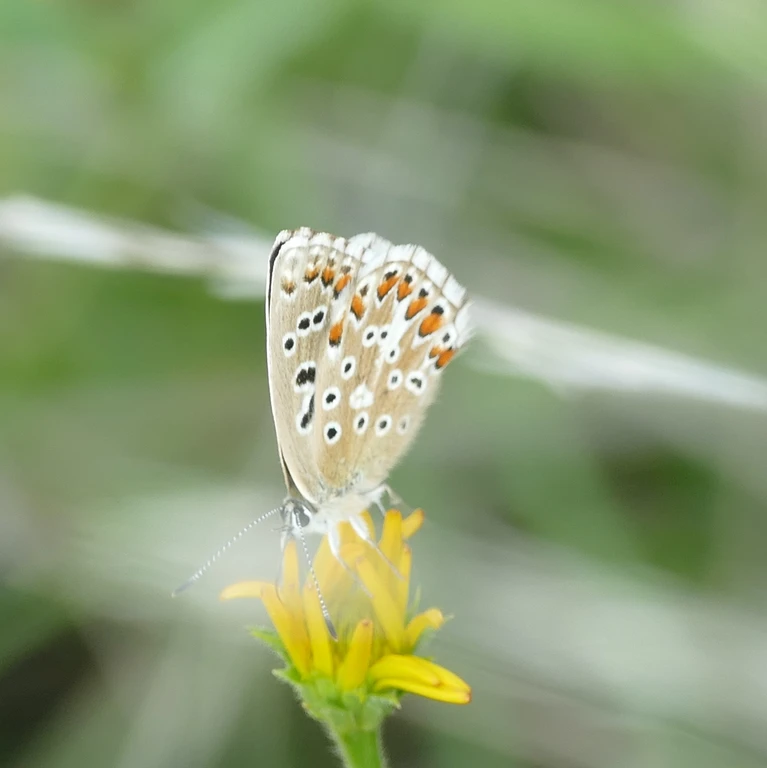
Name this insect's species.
Lysandra bellargus
